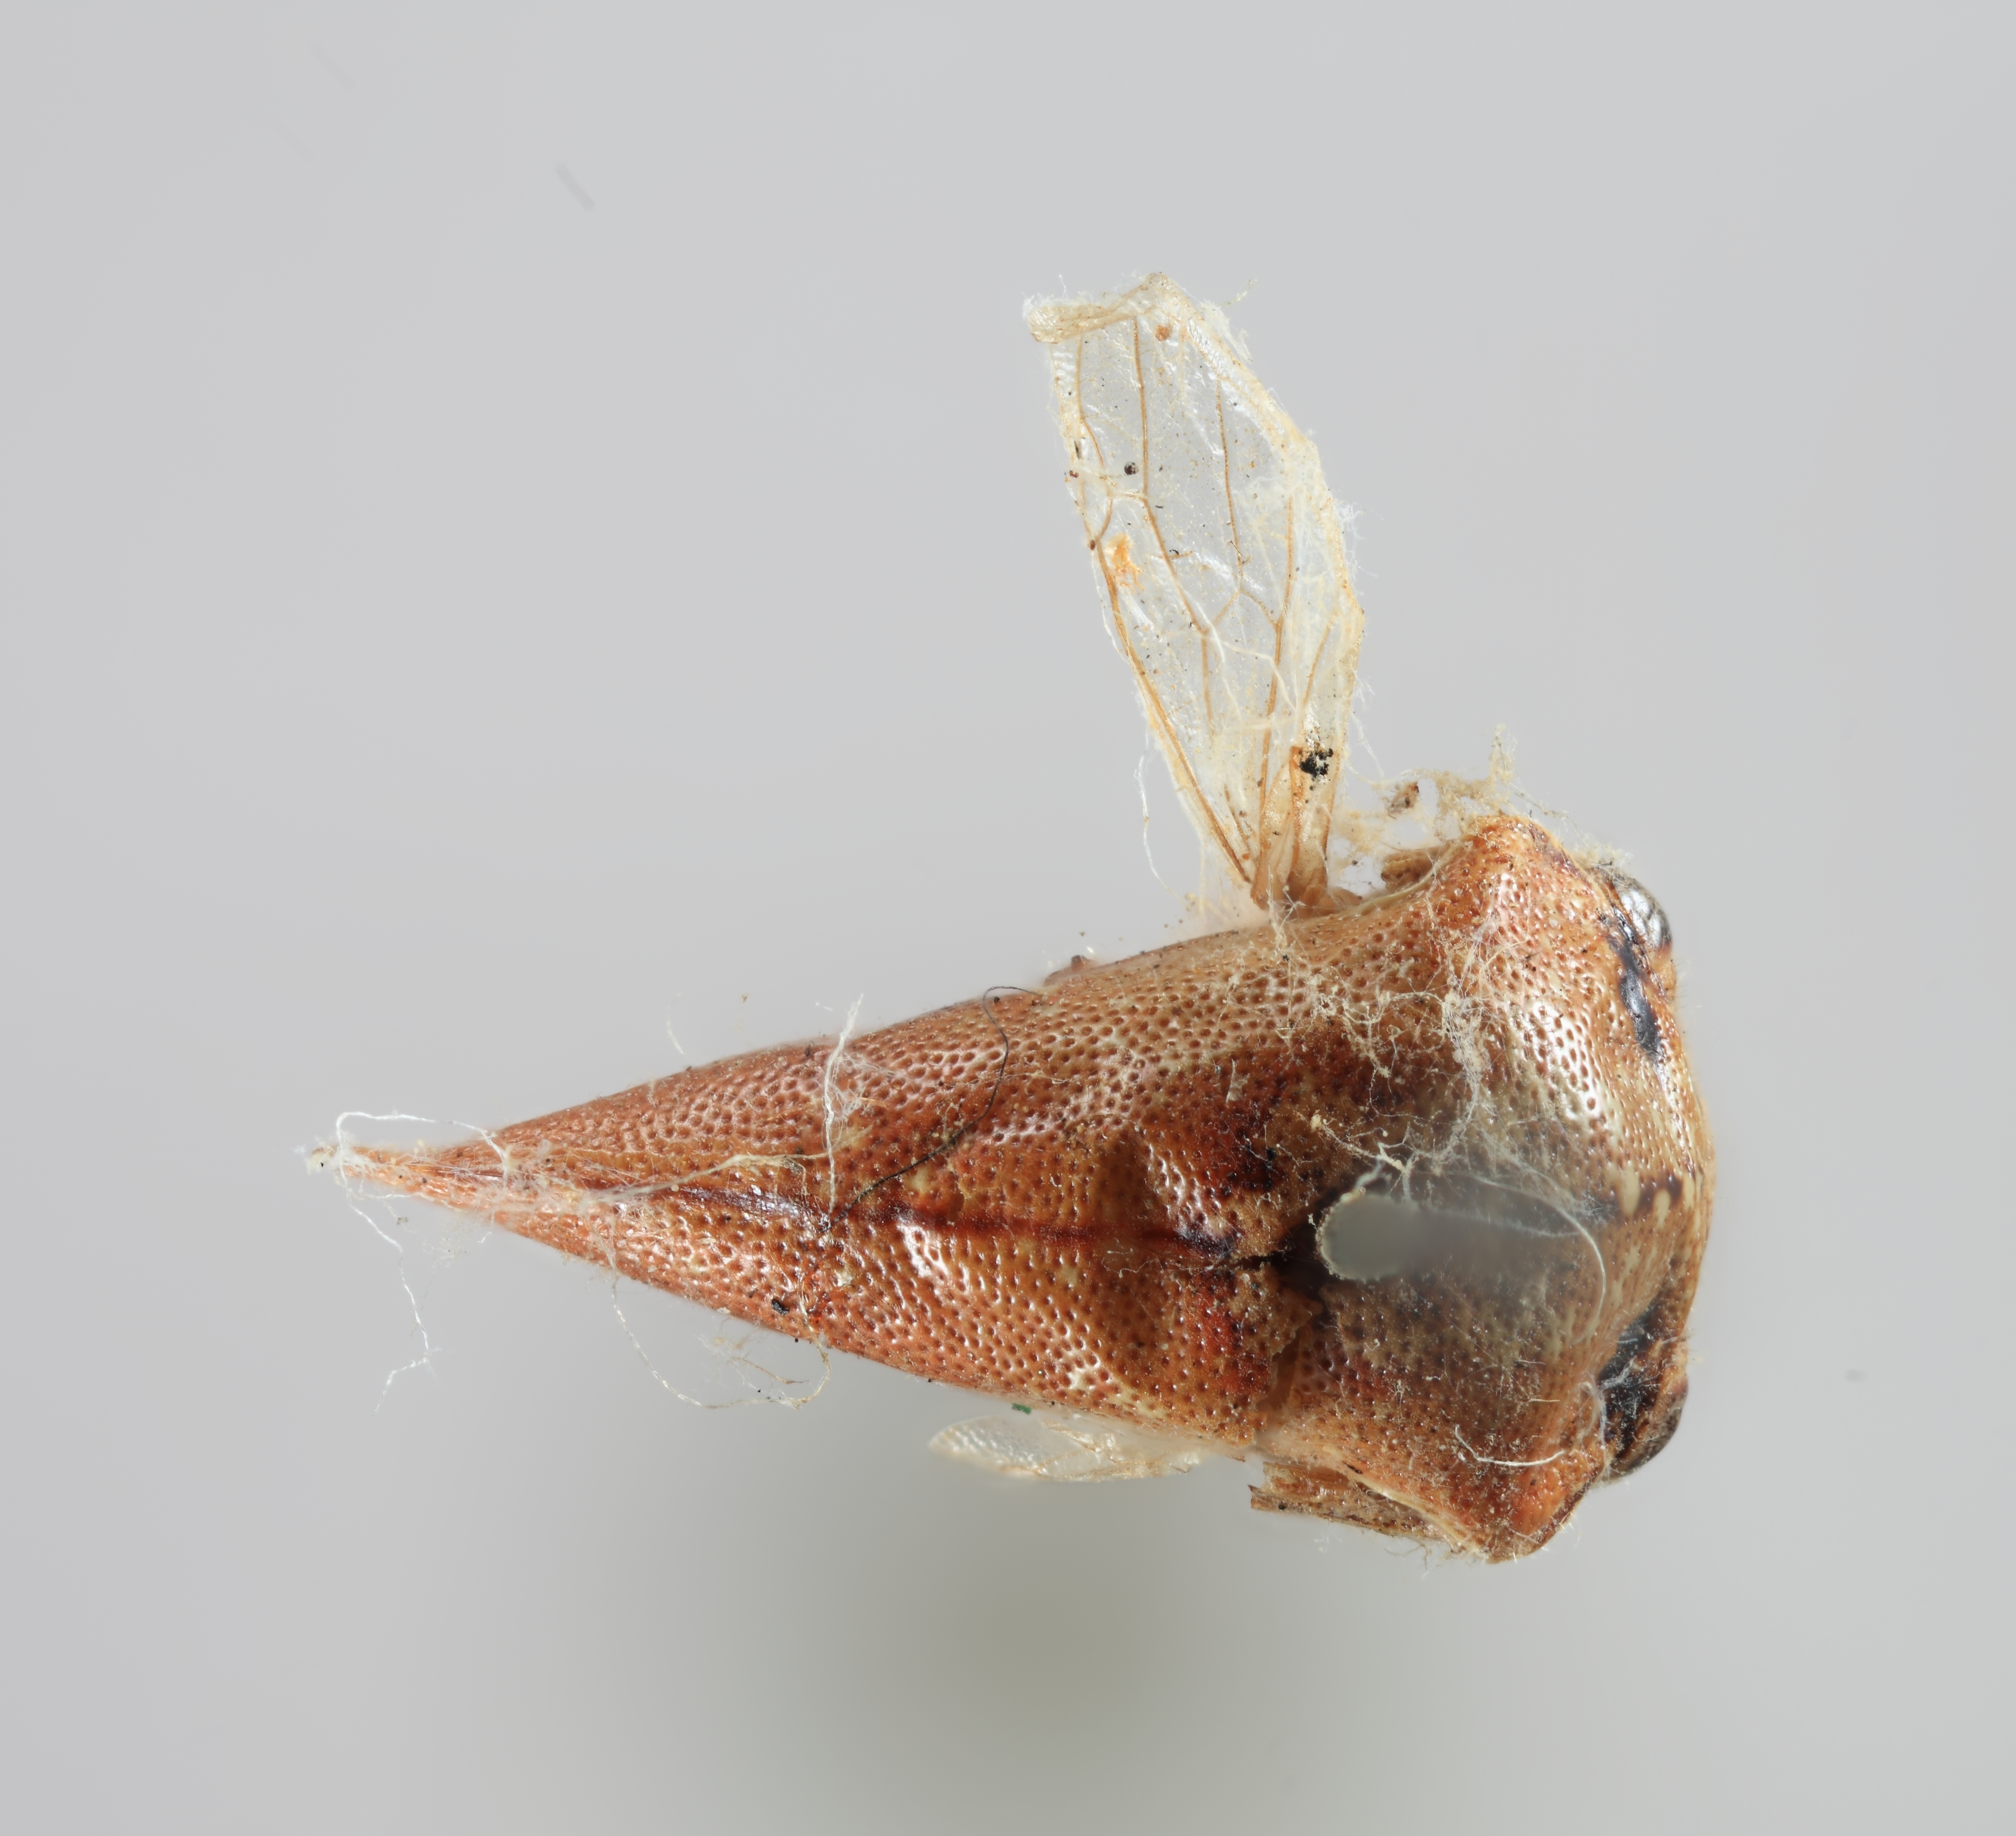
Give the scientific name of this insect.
Carynota vera
